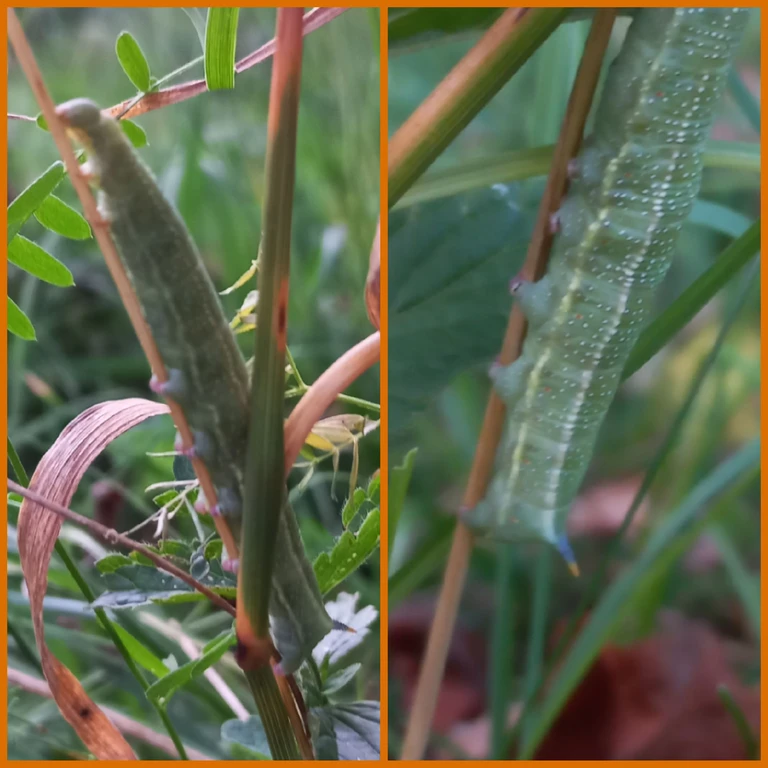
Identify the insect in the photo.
Macroglossum stellatarum
